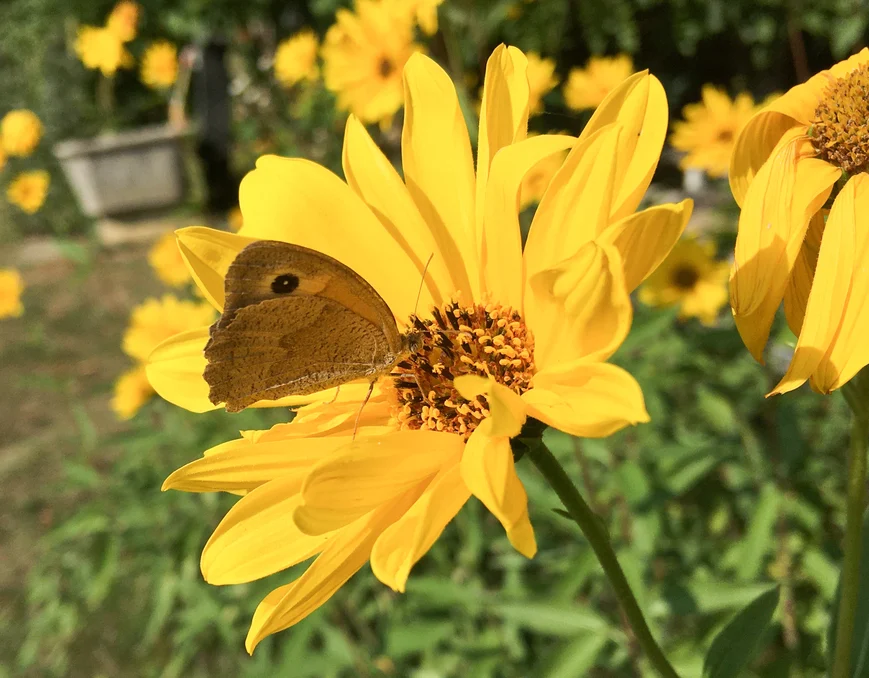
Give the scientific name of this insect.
Maniola jurtina
